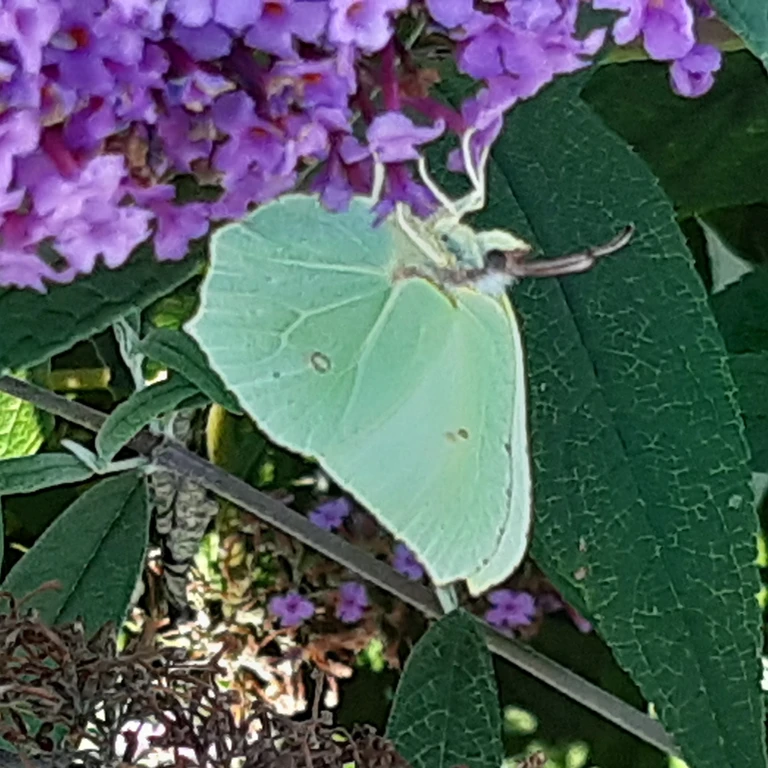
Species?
Gonepteryx rhamni
